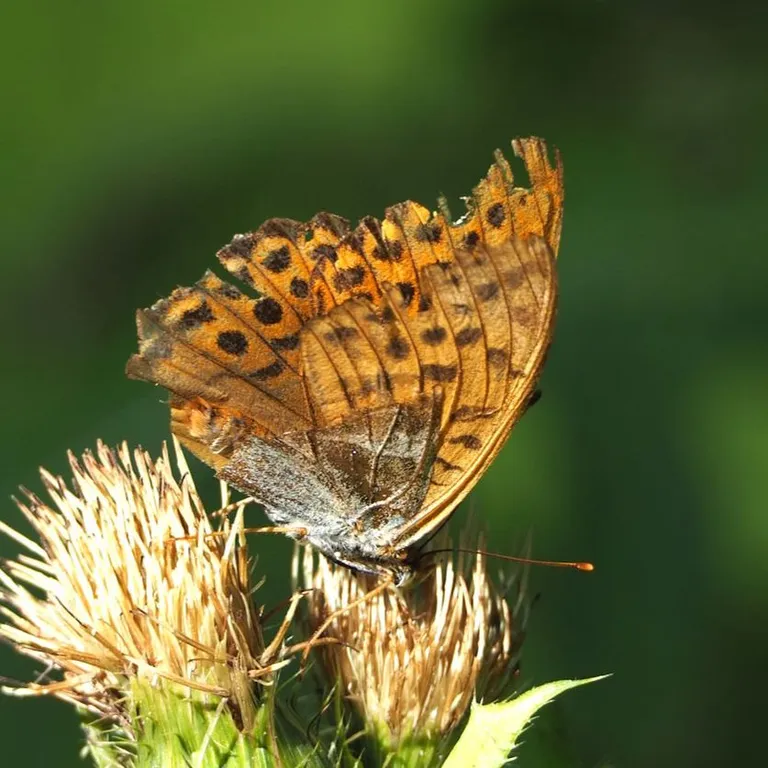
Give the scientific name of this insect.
Argynnis paphia
